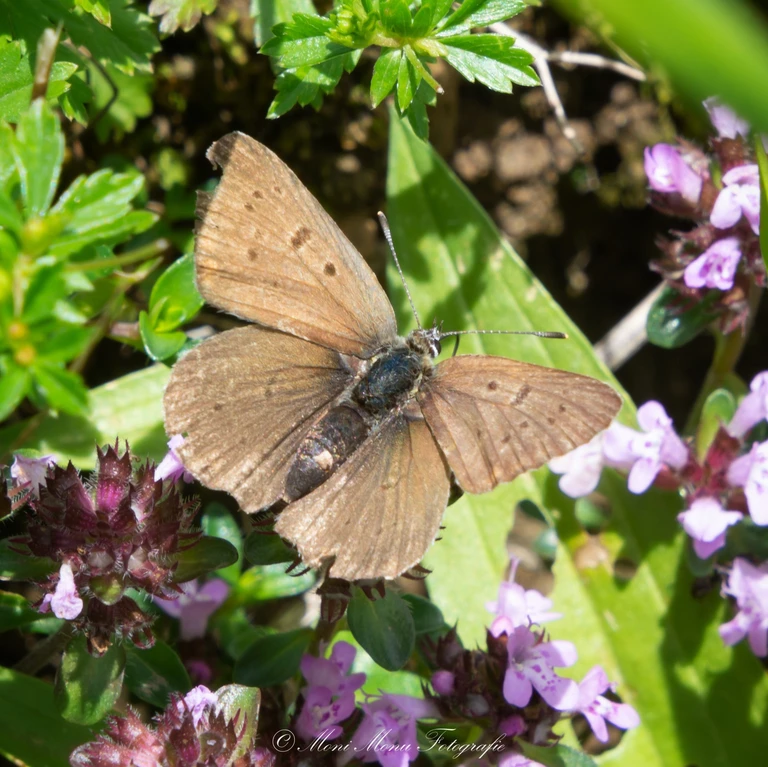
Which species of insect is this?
Lycaena tityrus (also Loweia tityrus)
